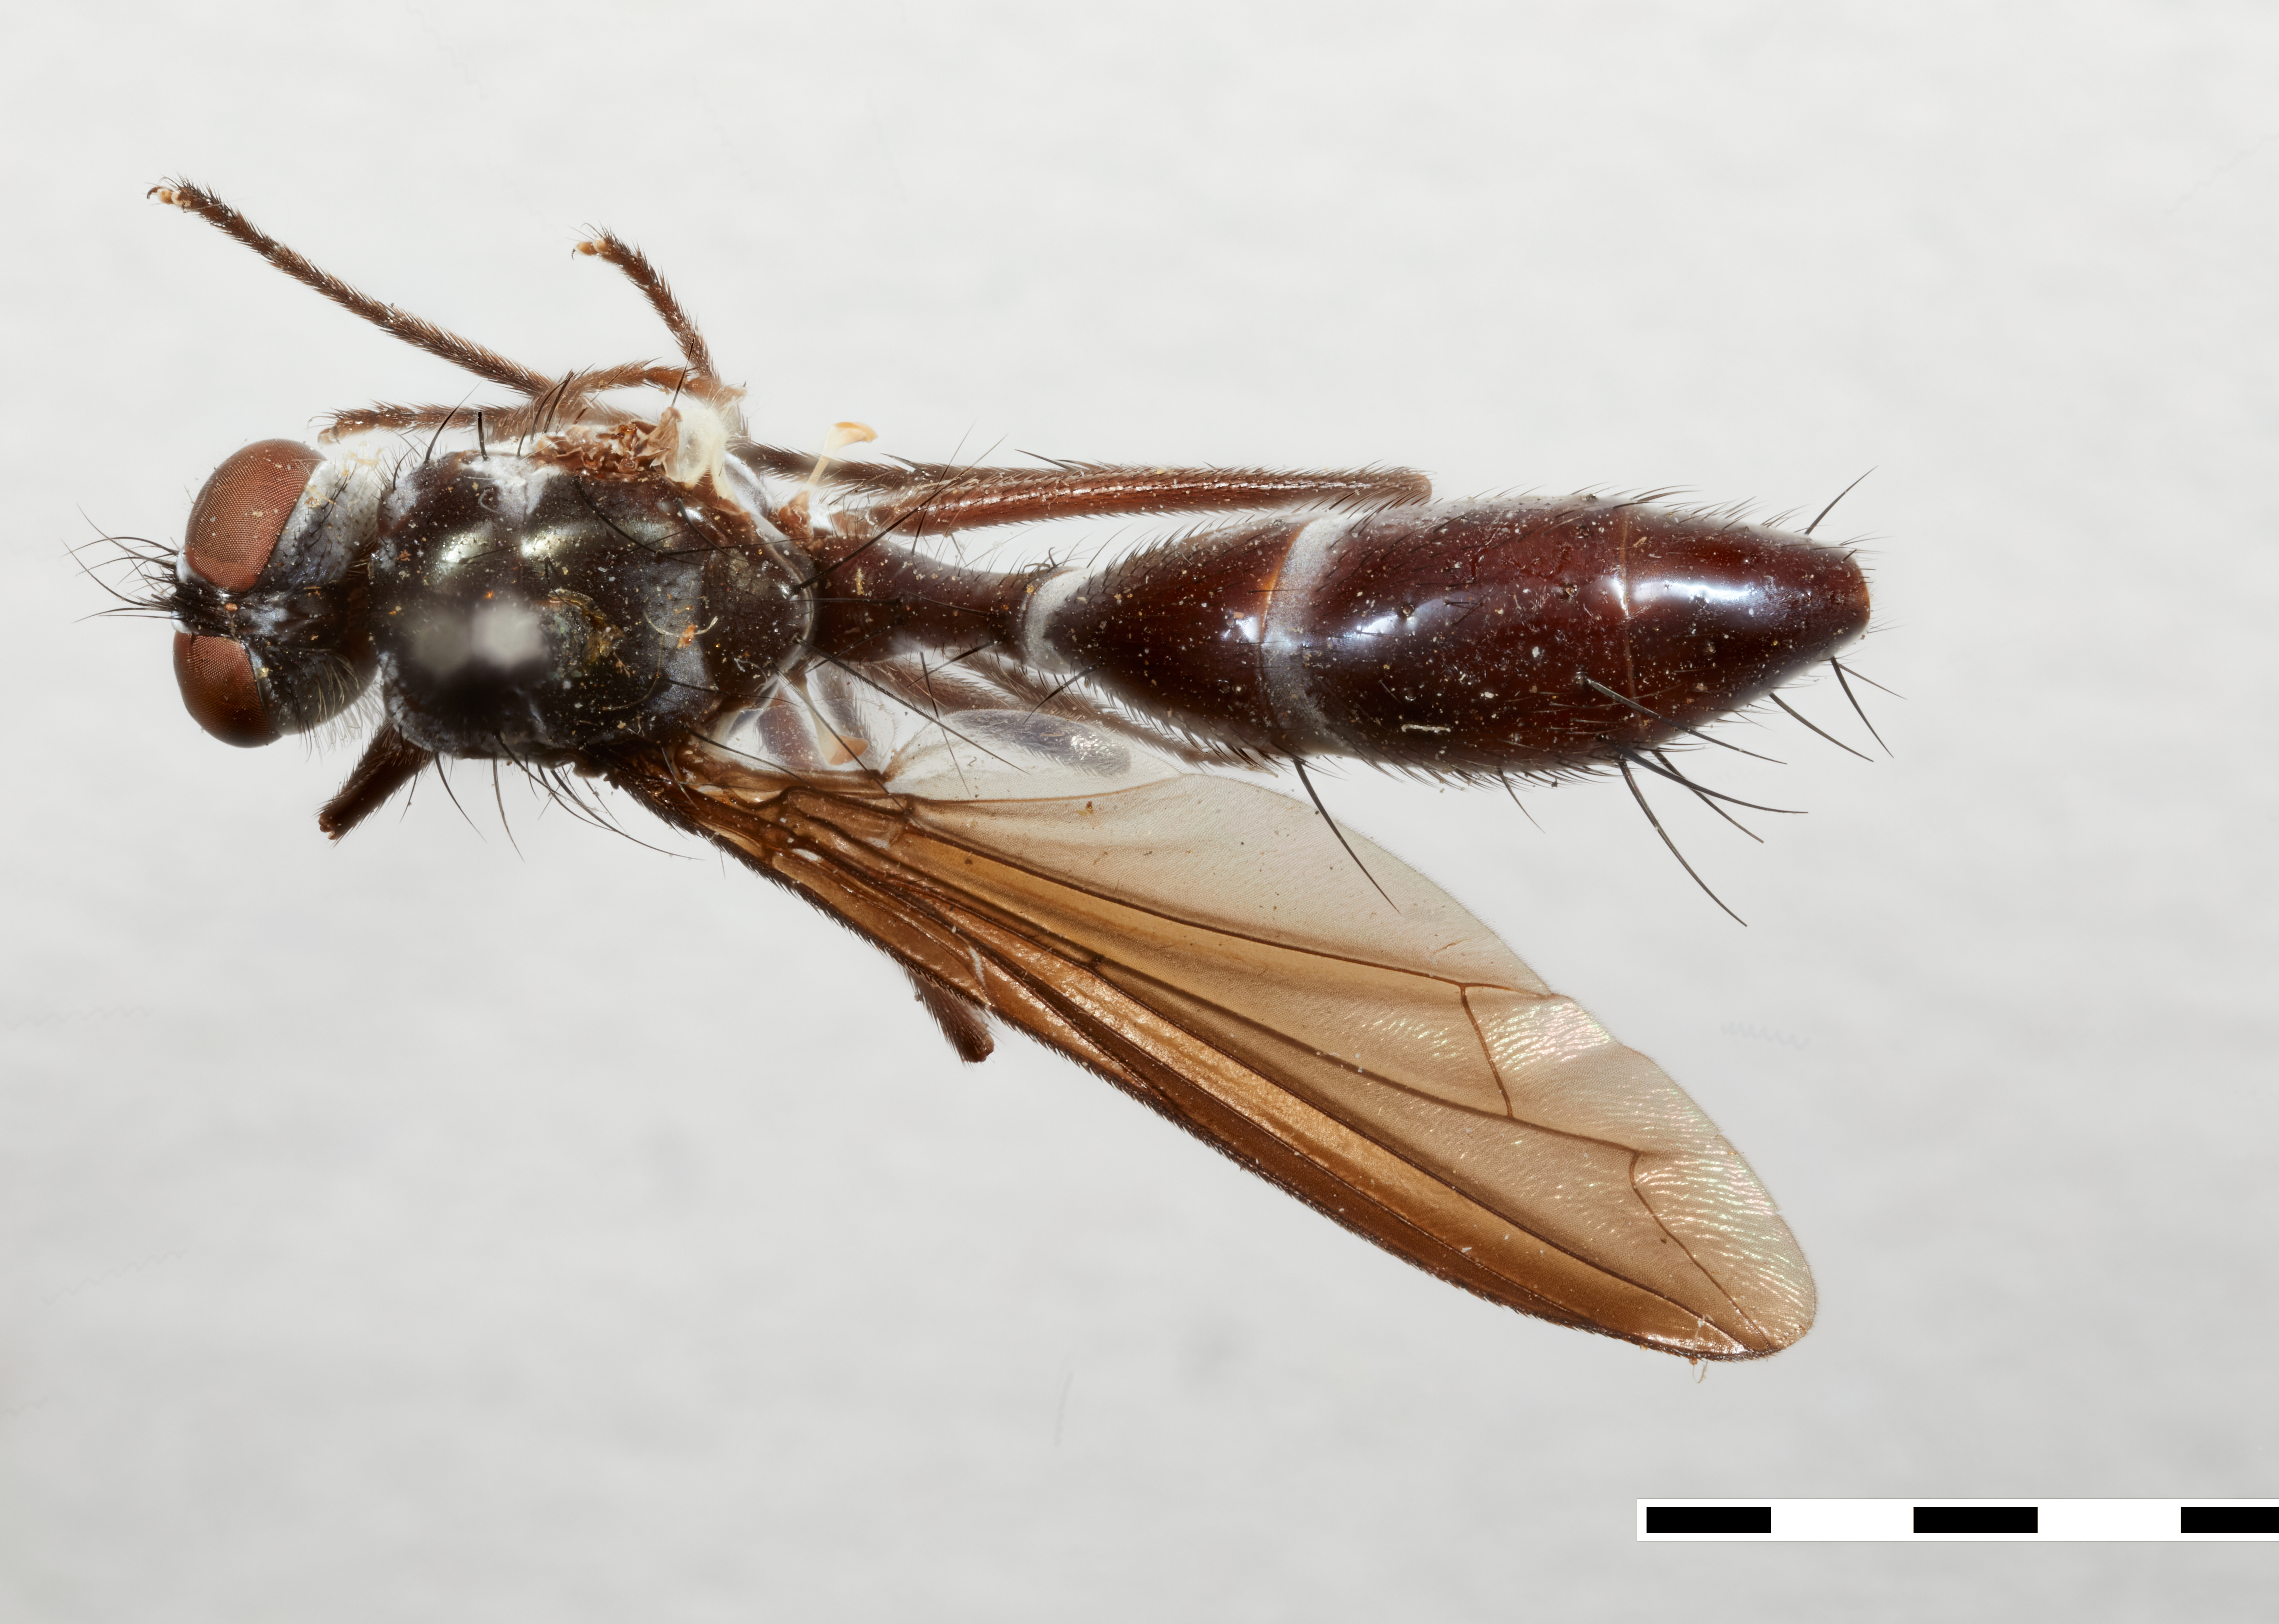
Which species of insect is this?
Eucordylidexia ategulata
